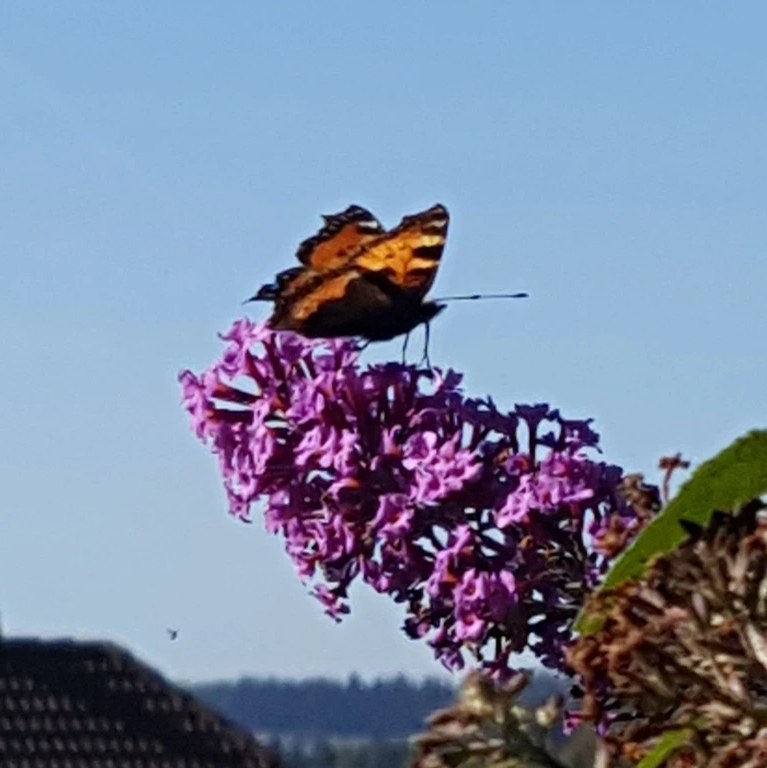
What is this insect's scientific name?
Aglais urticae
